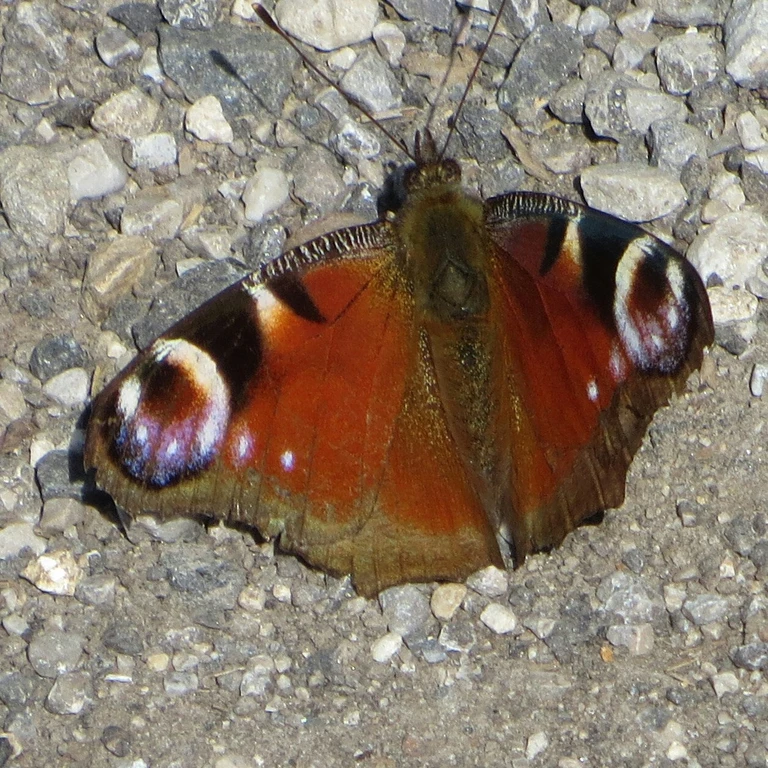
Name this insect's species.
Aglais io
